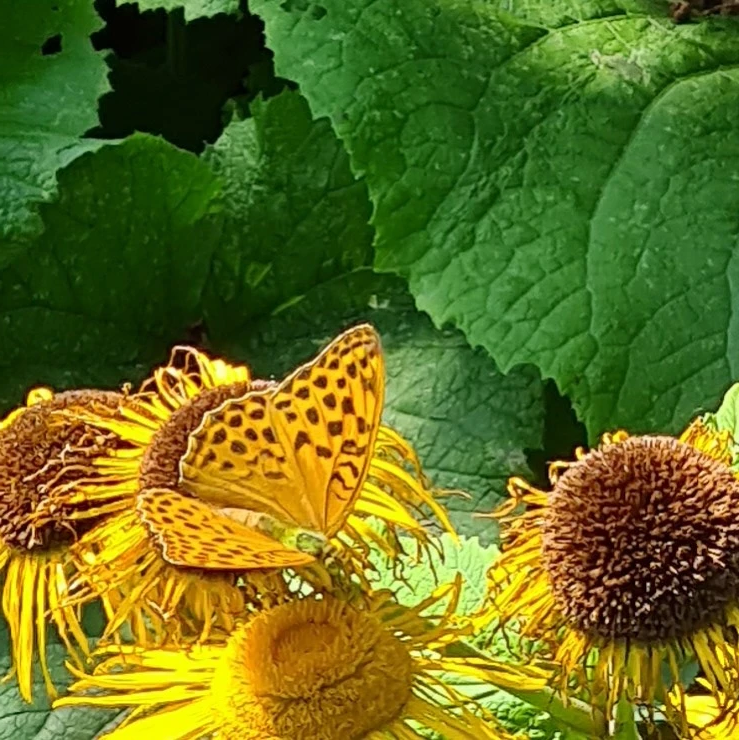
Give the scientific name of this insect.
Argynnis paphia
